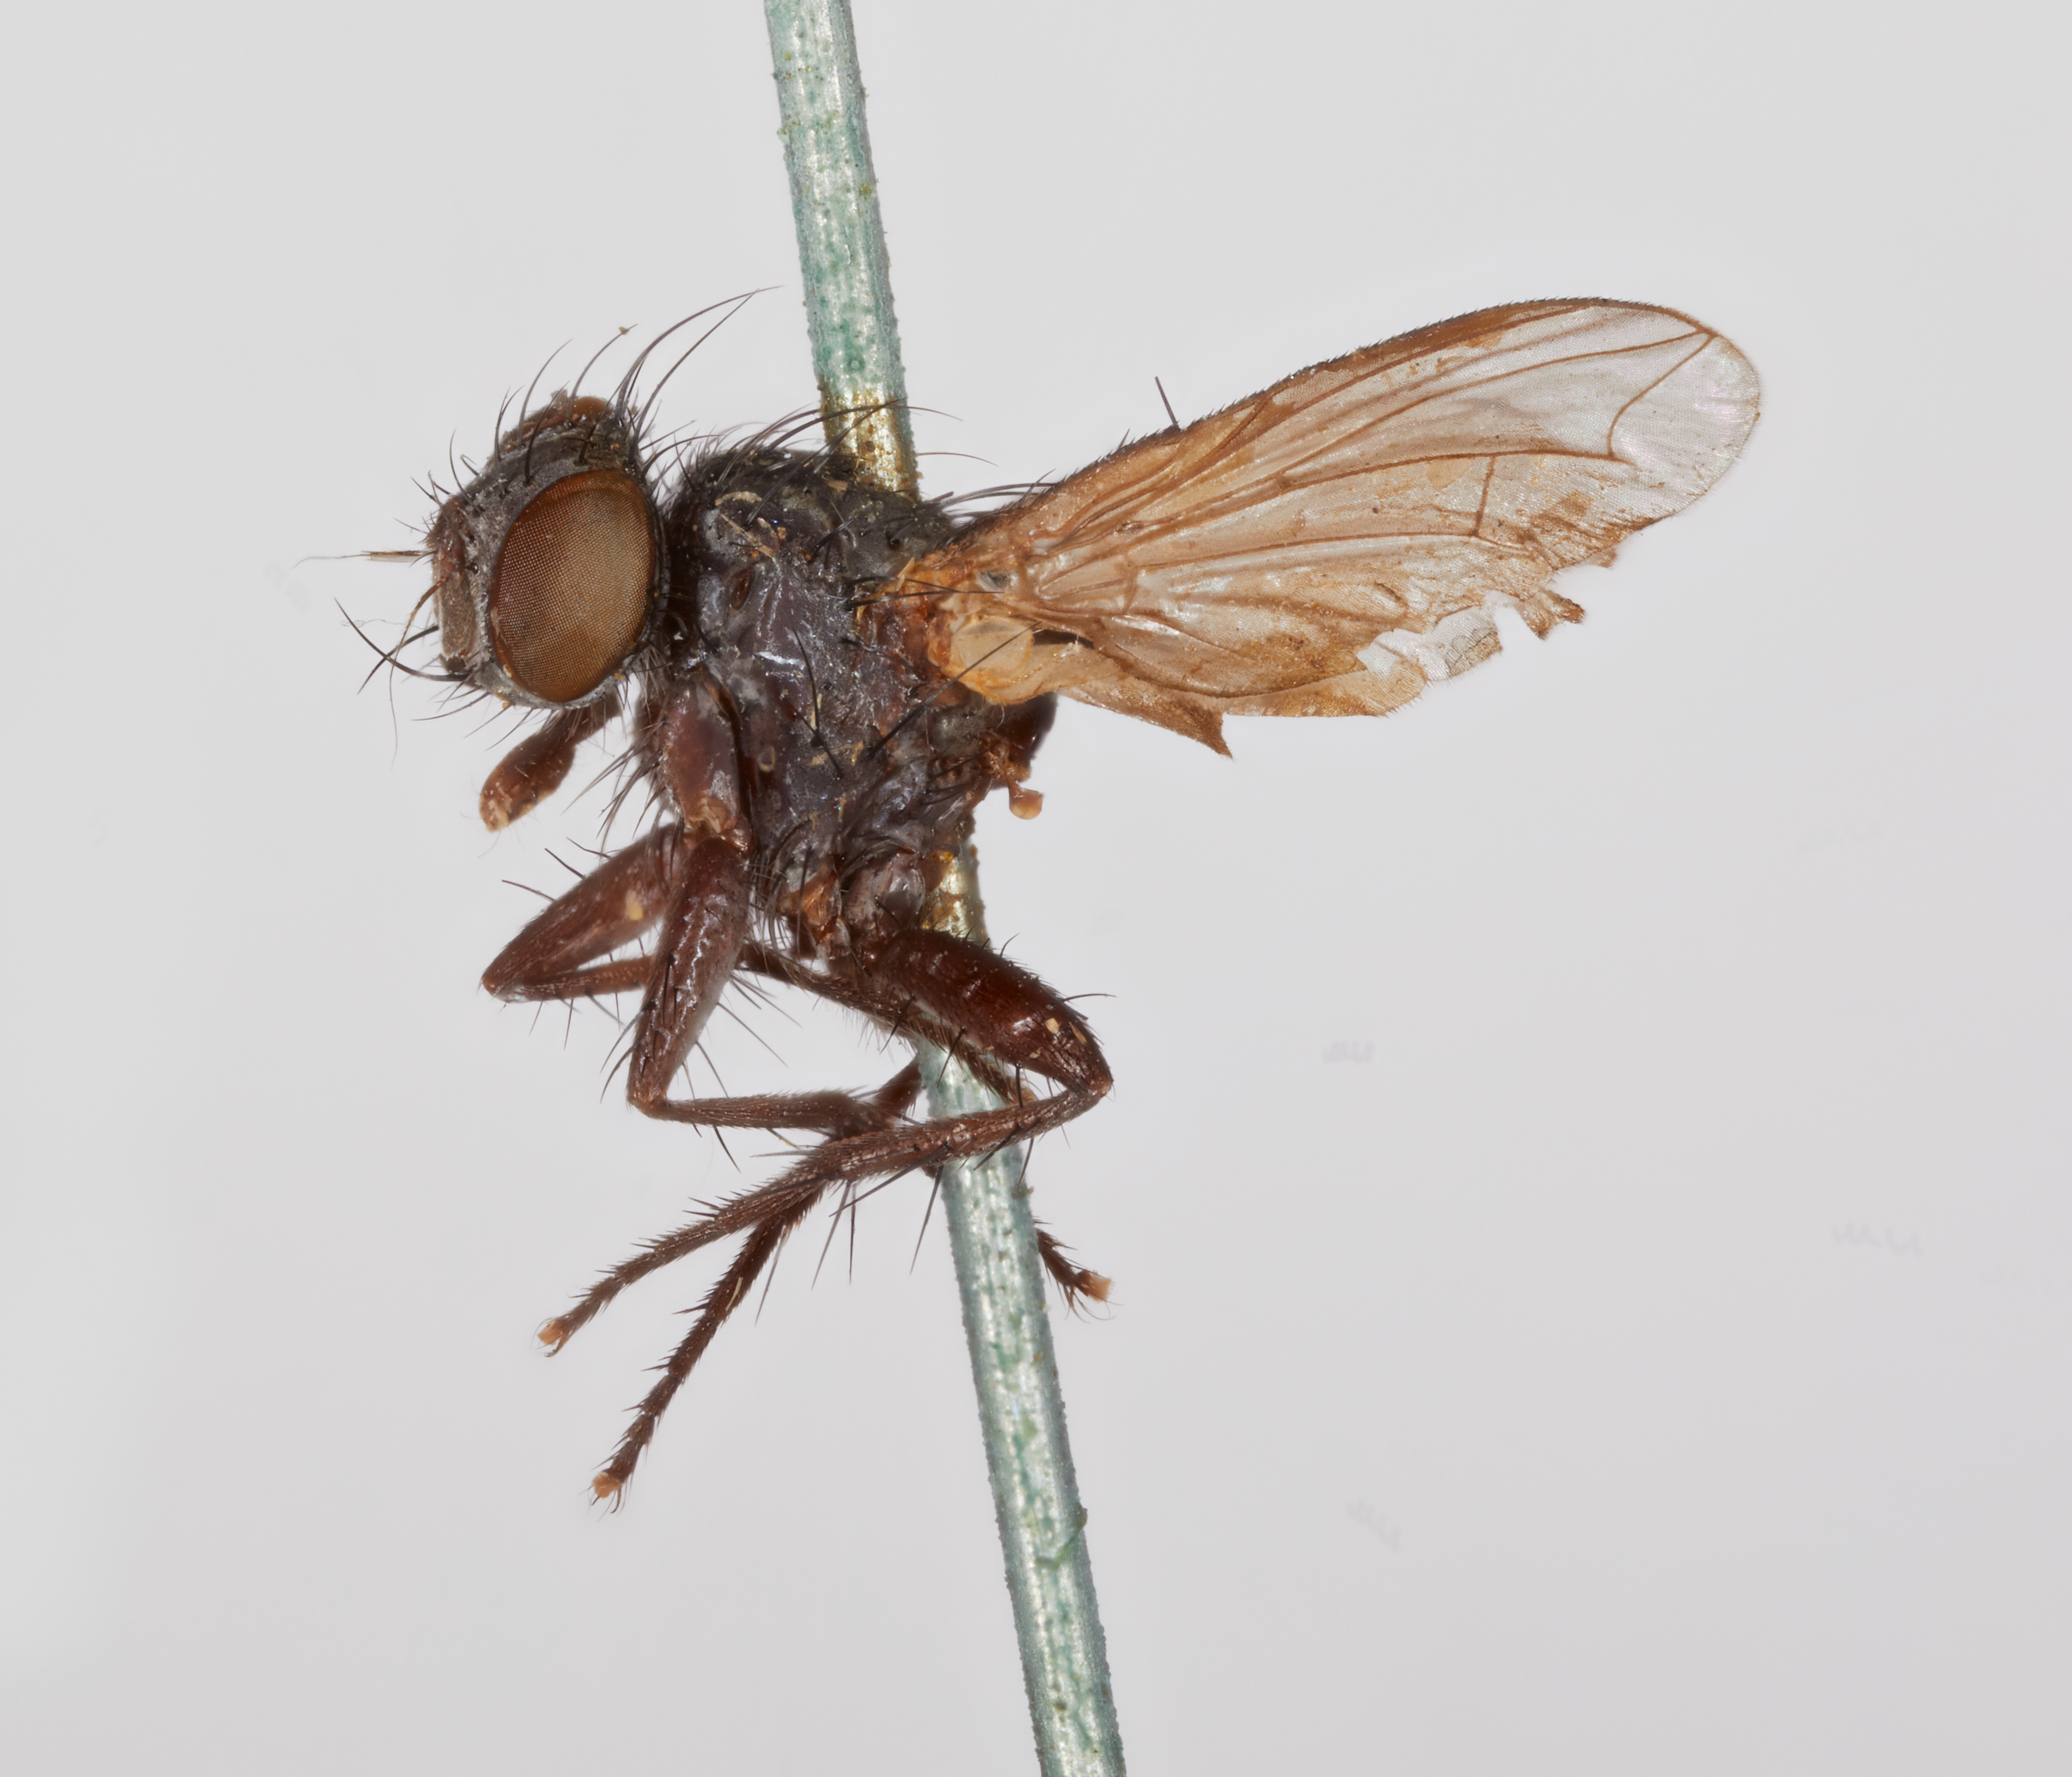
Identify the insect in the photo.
Xenoppia hypopygialis (also Microcerella hypopygialis)
